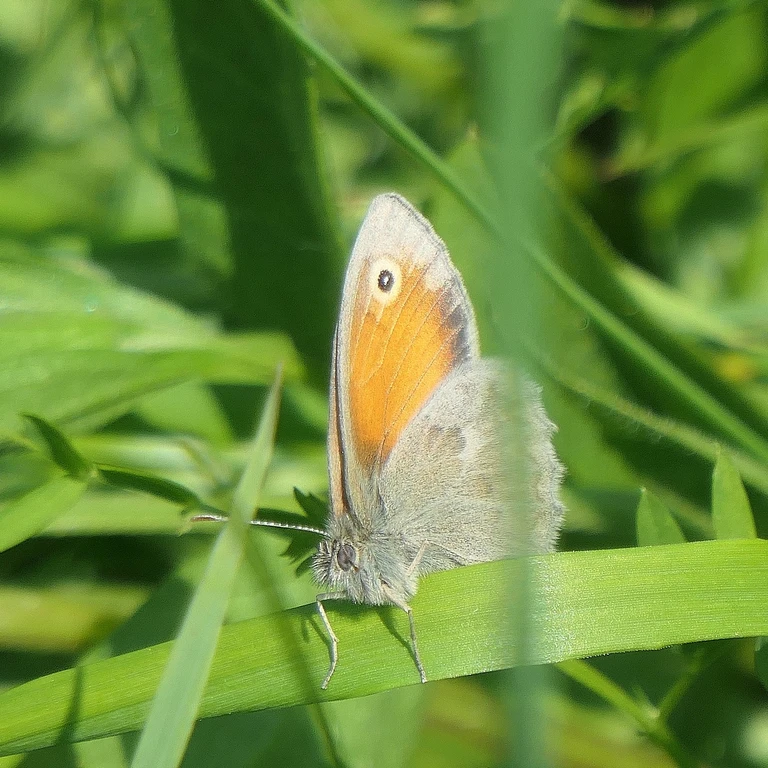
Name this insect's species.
Coenonympha pamphilus
